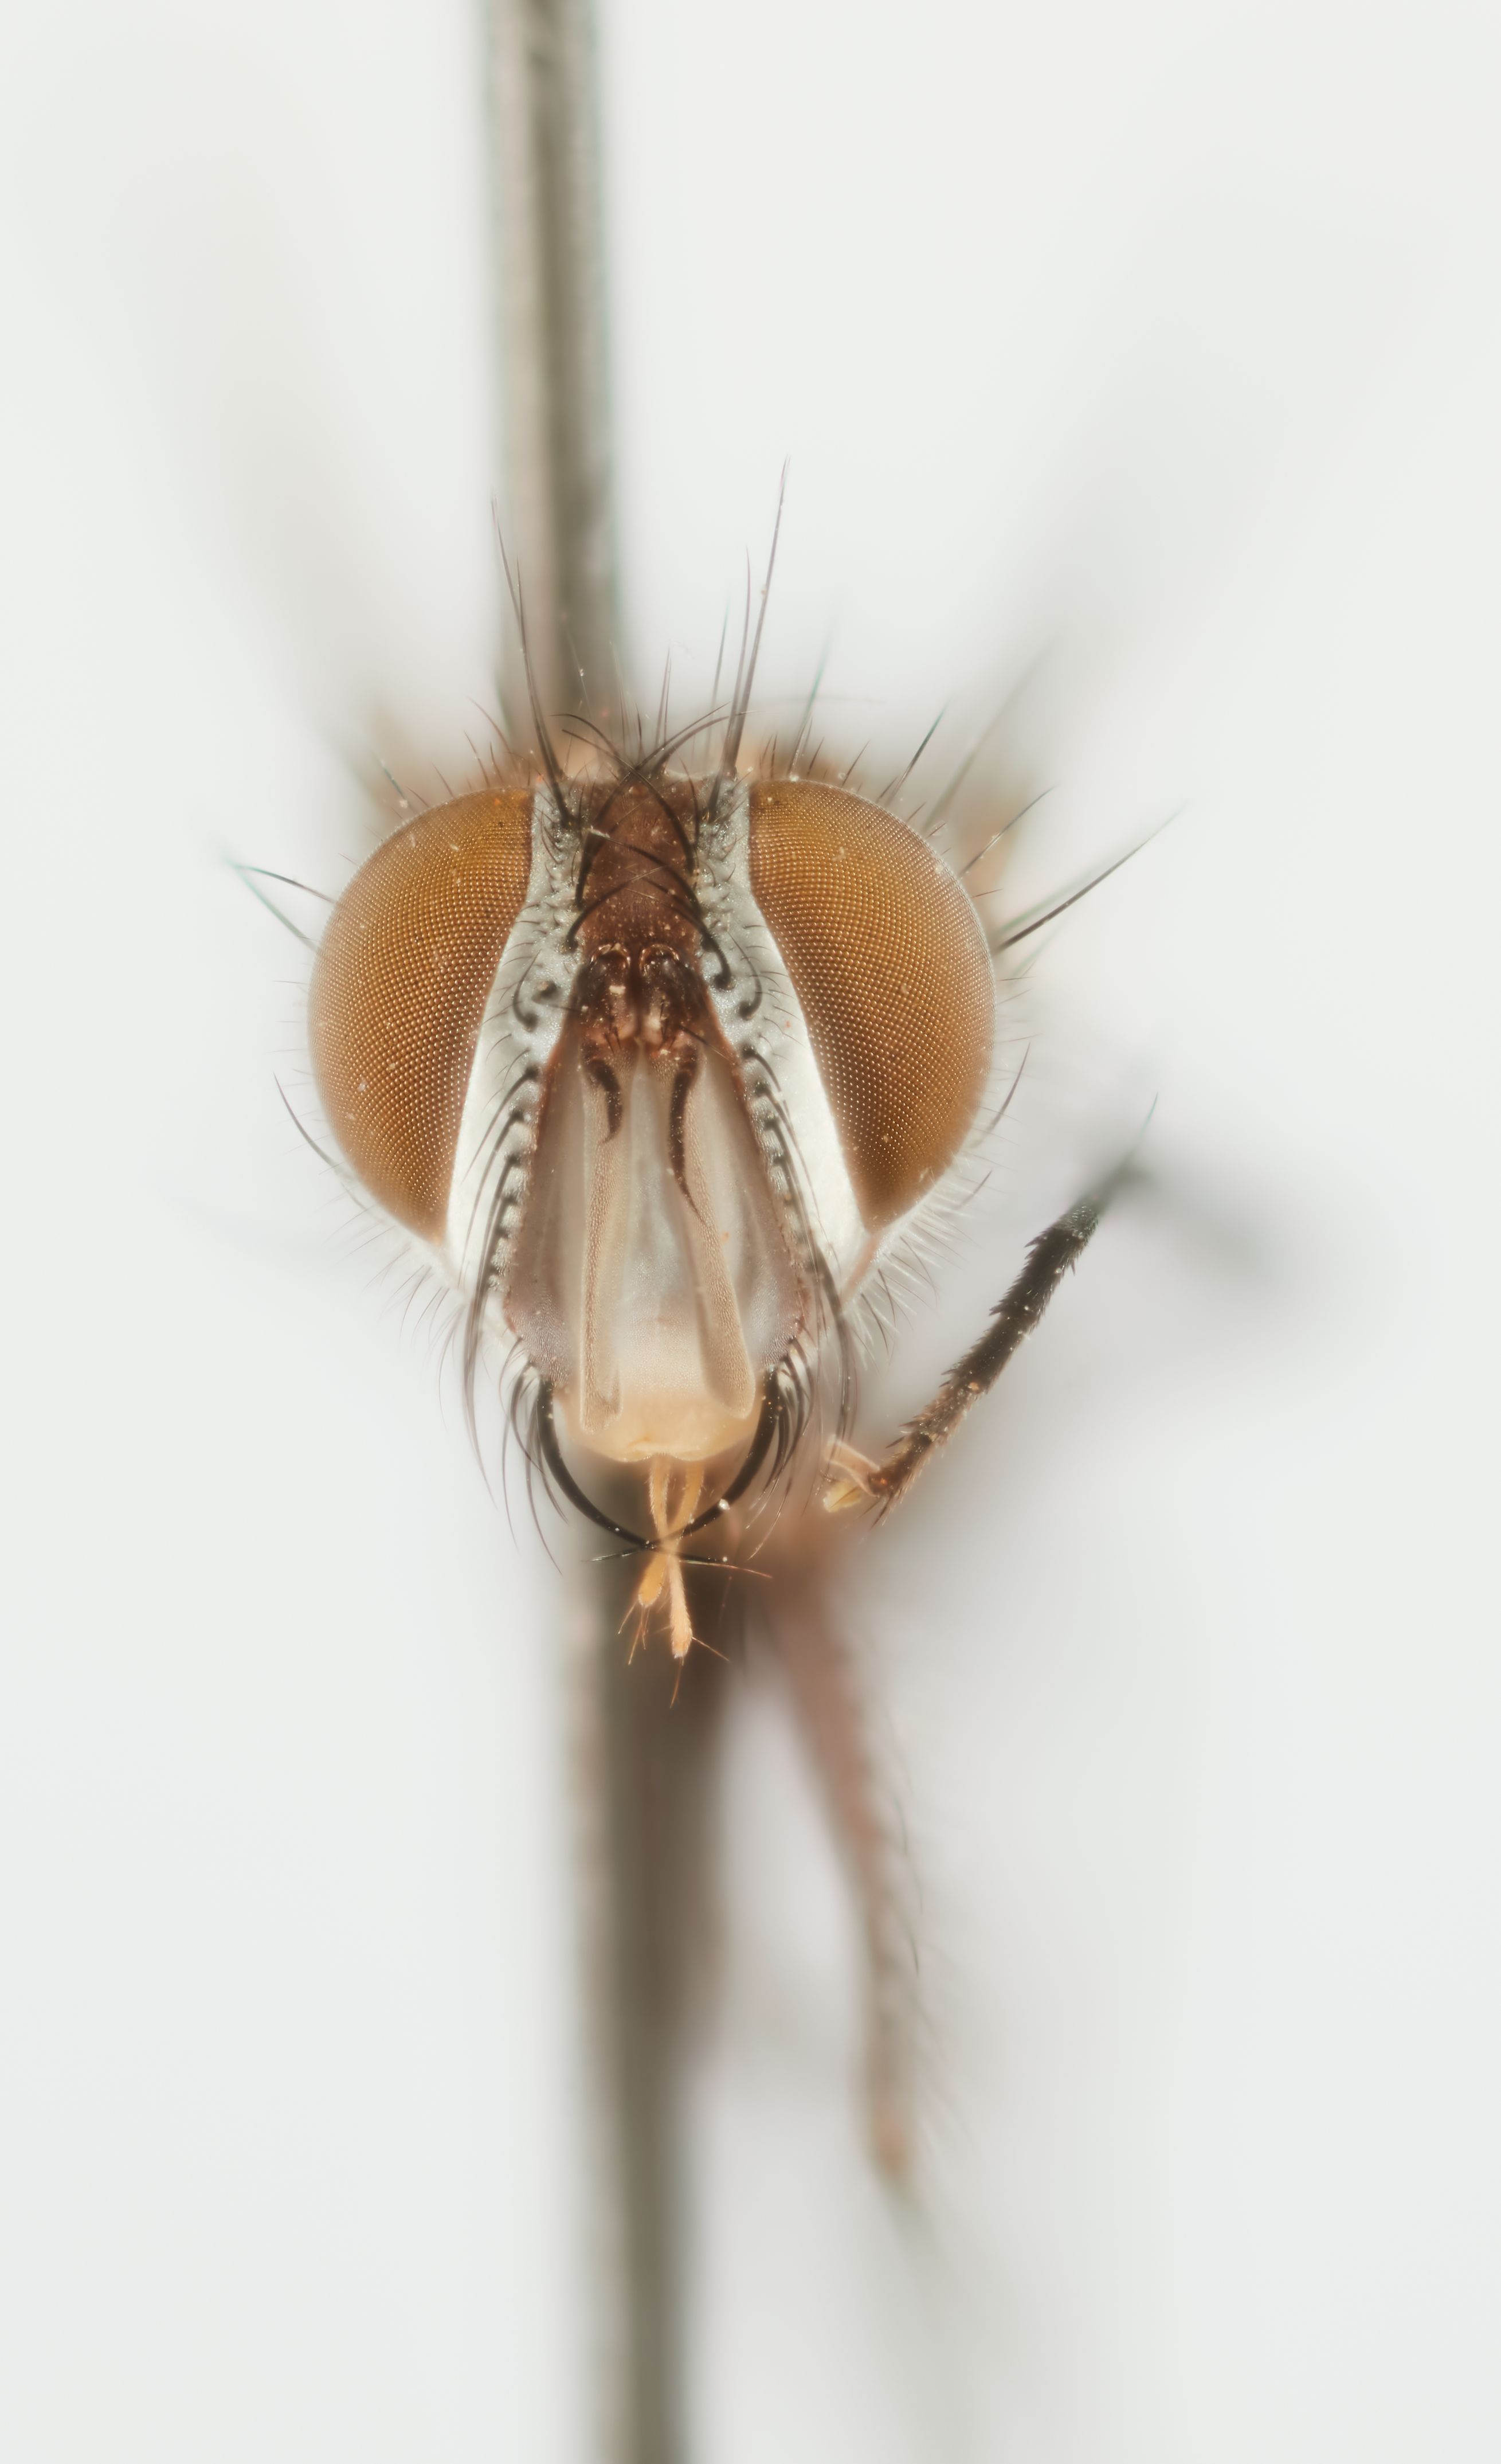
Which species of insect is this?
Actinominthella atrophopodella
